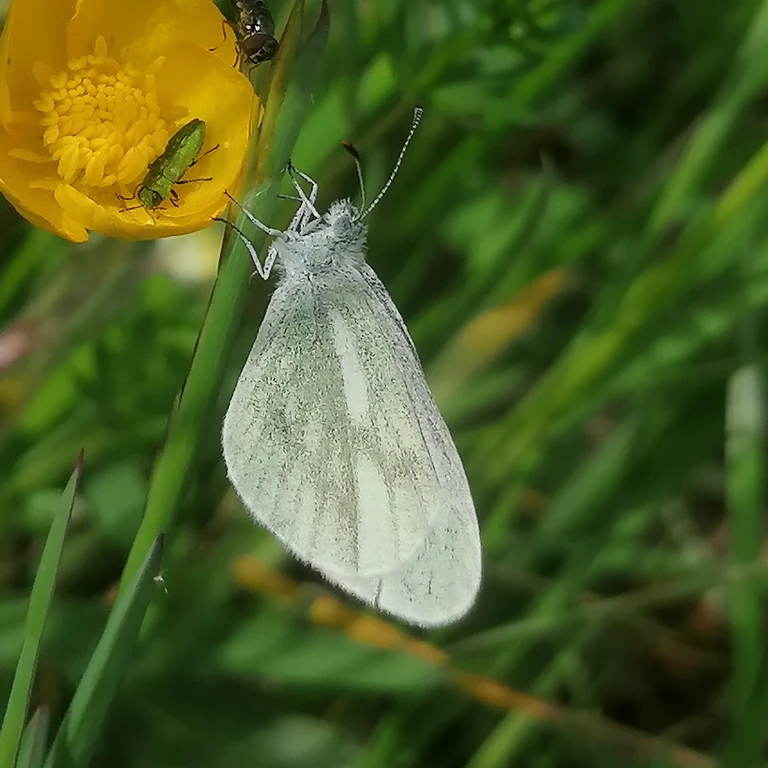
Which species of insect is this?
Leptidea sinapis/juvernica
